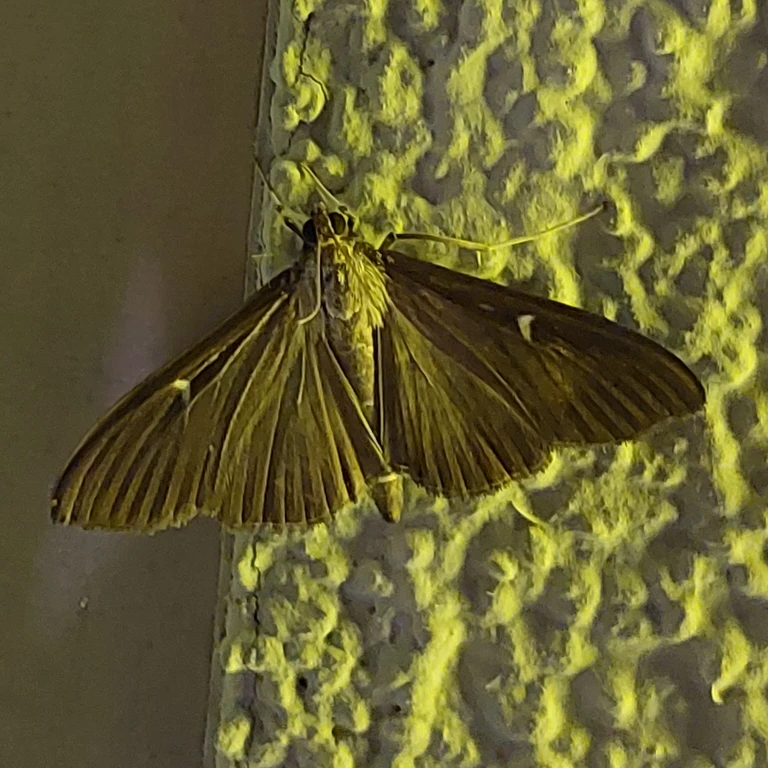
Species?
Cydalima perspectalis
